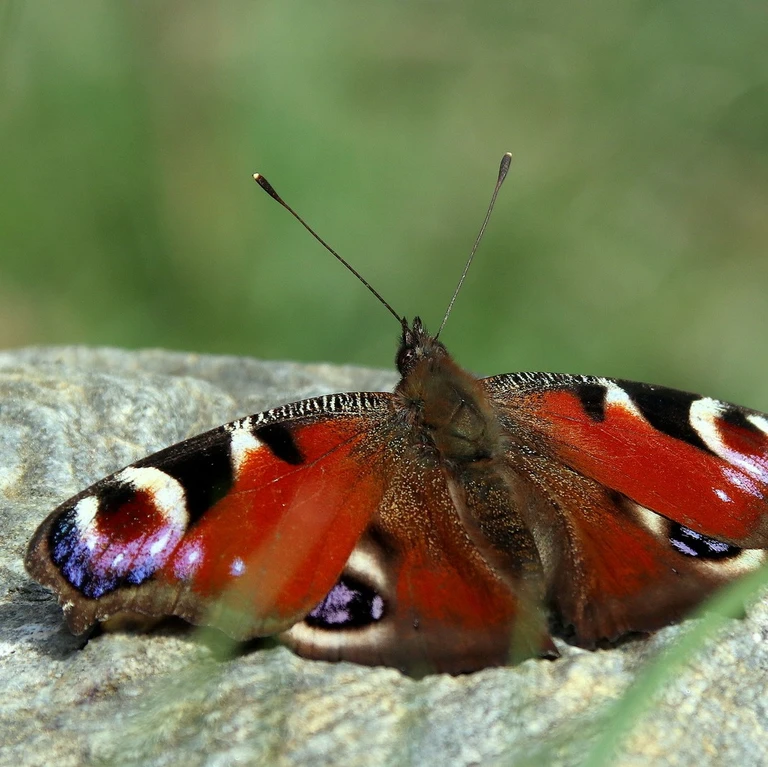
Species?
Aglais io
